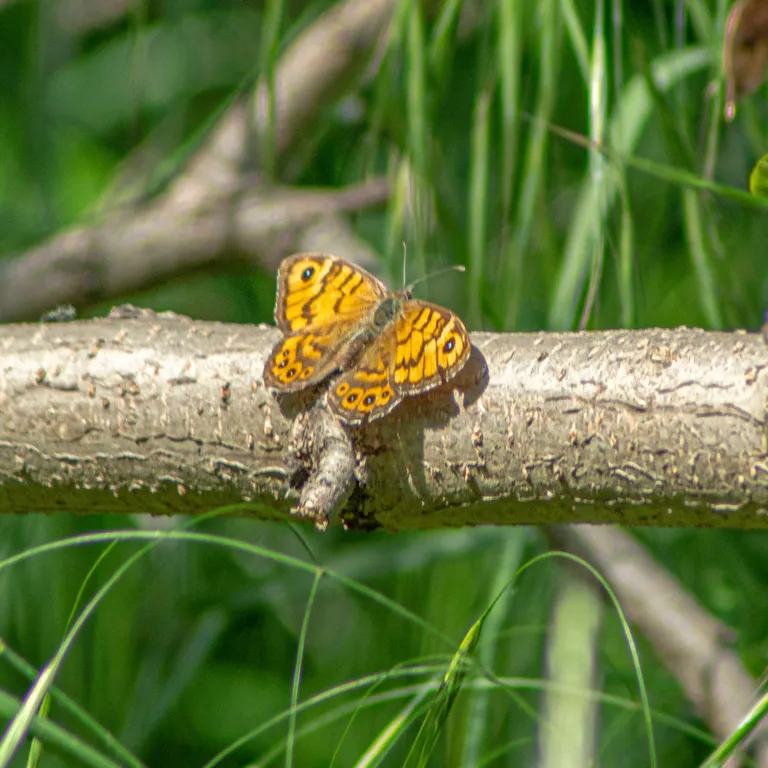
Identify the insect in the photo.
Lasiommata megera (also Pararge megera)
